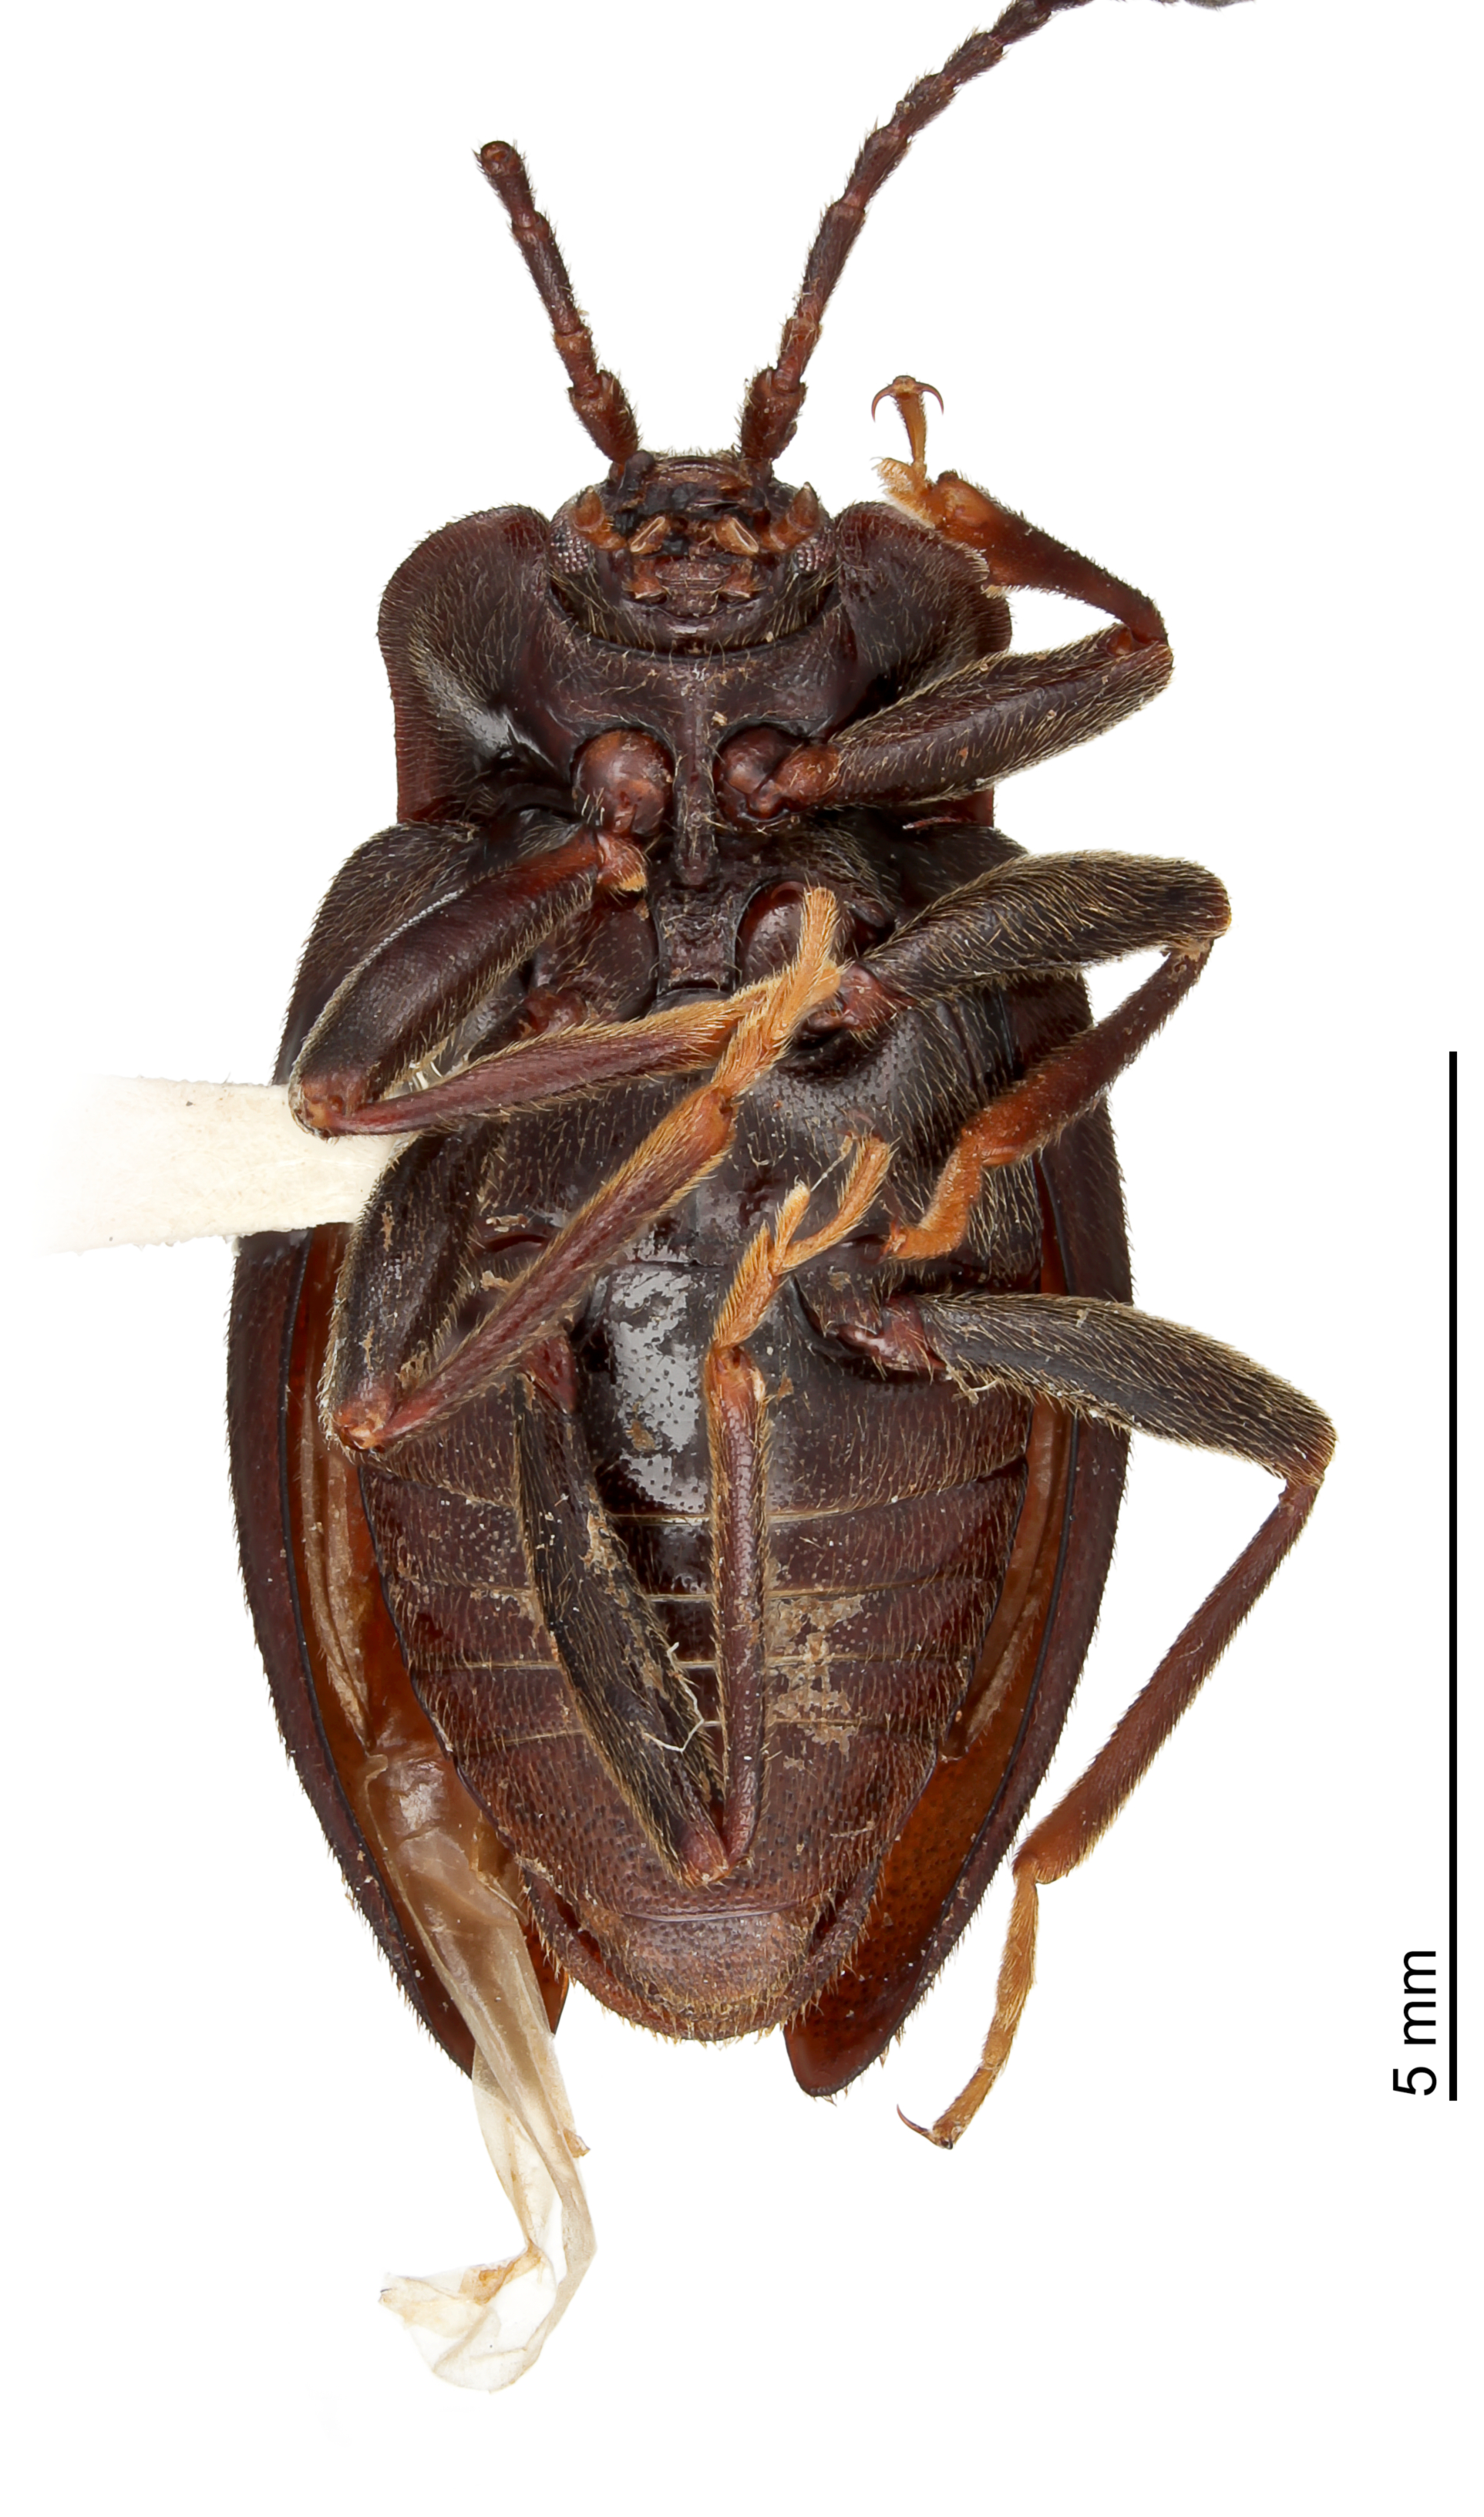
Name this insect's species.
Epipocus manni
